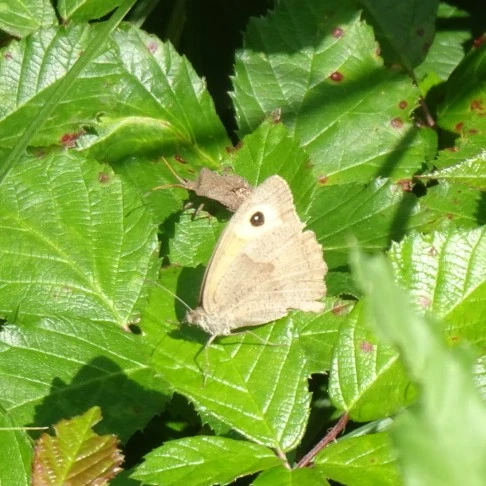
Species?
Maniola jurtina
